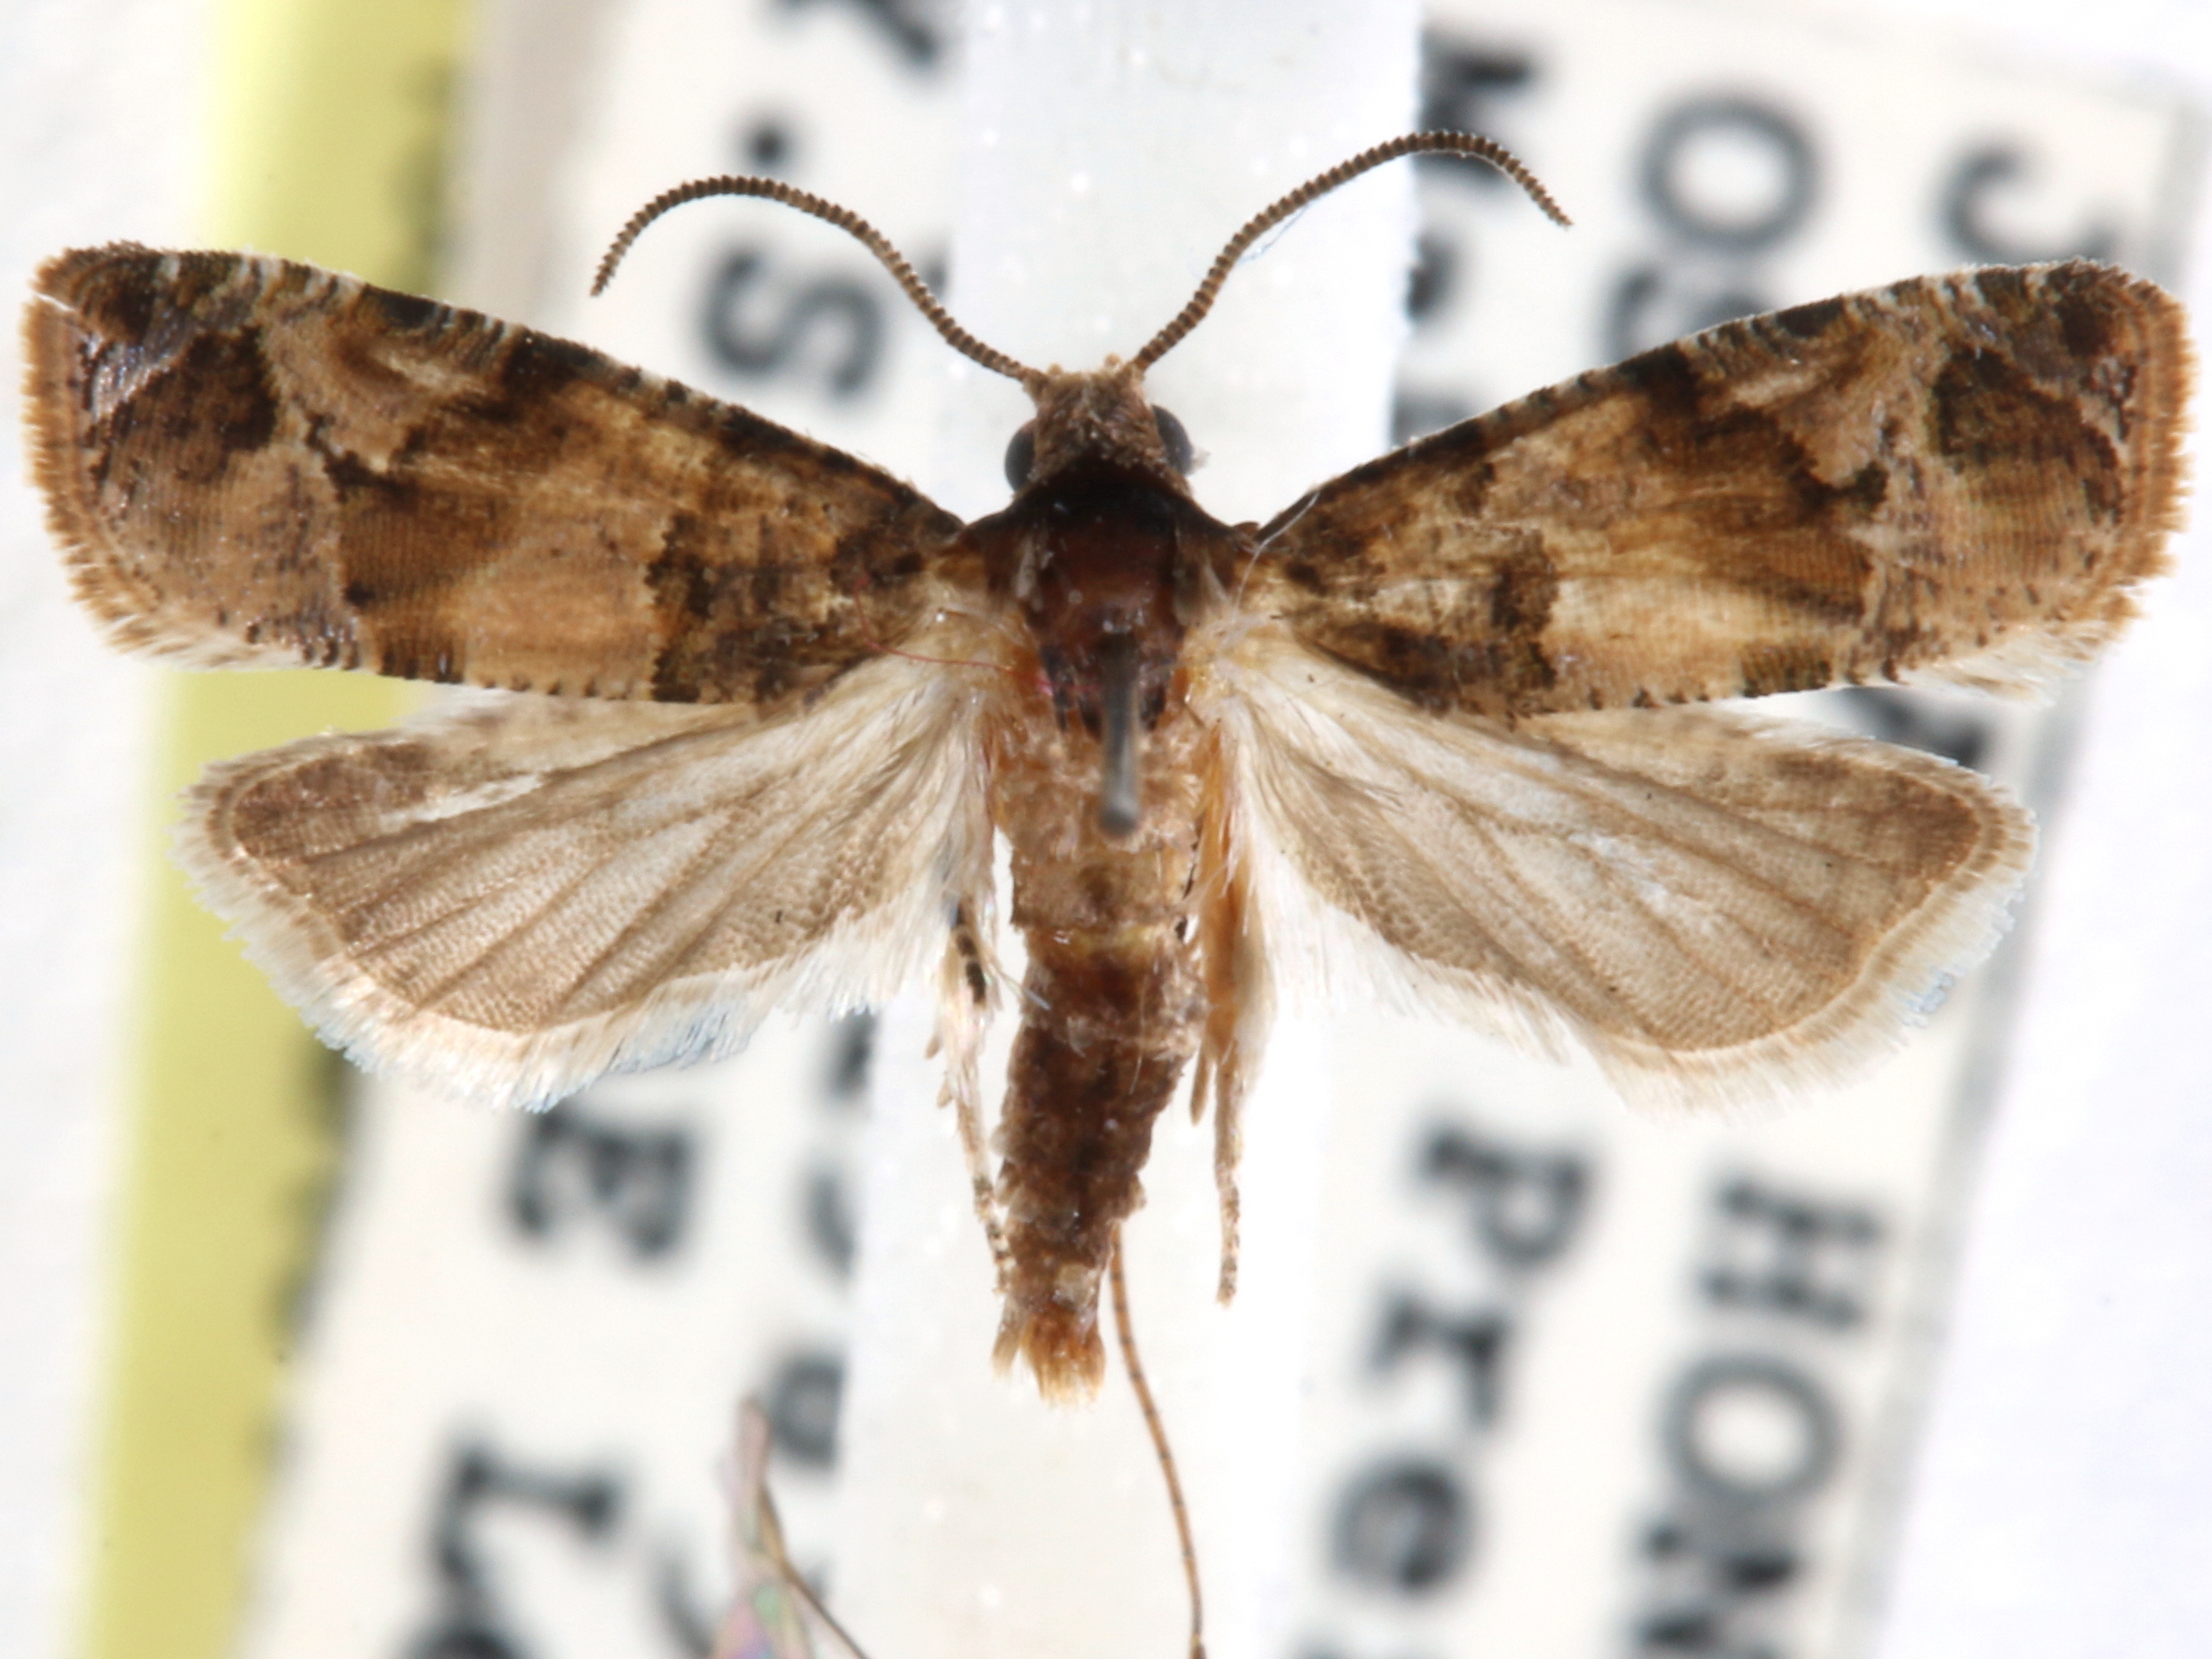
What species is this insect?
Lobesia coccophaga
